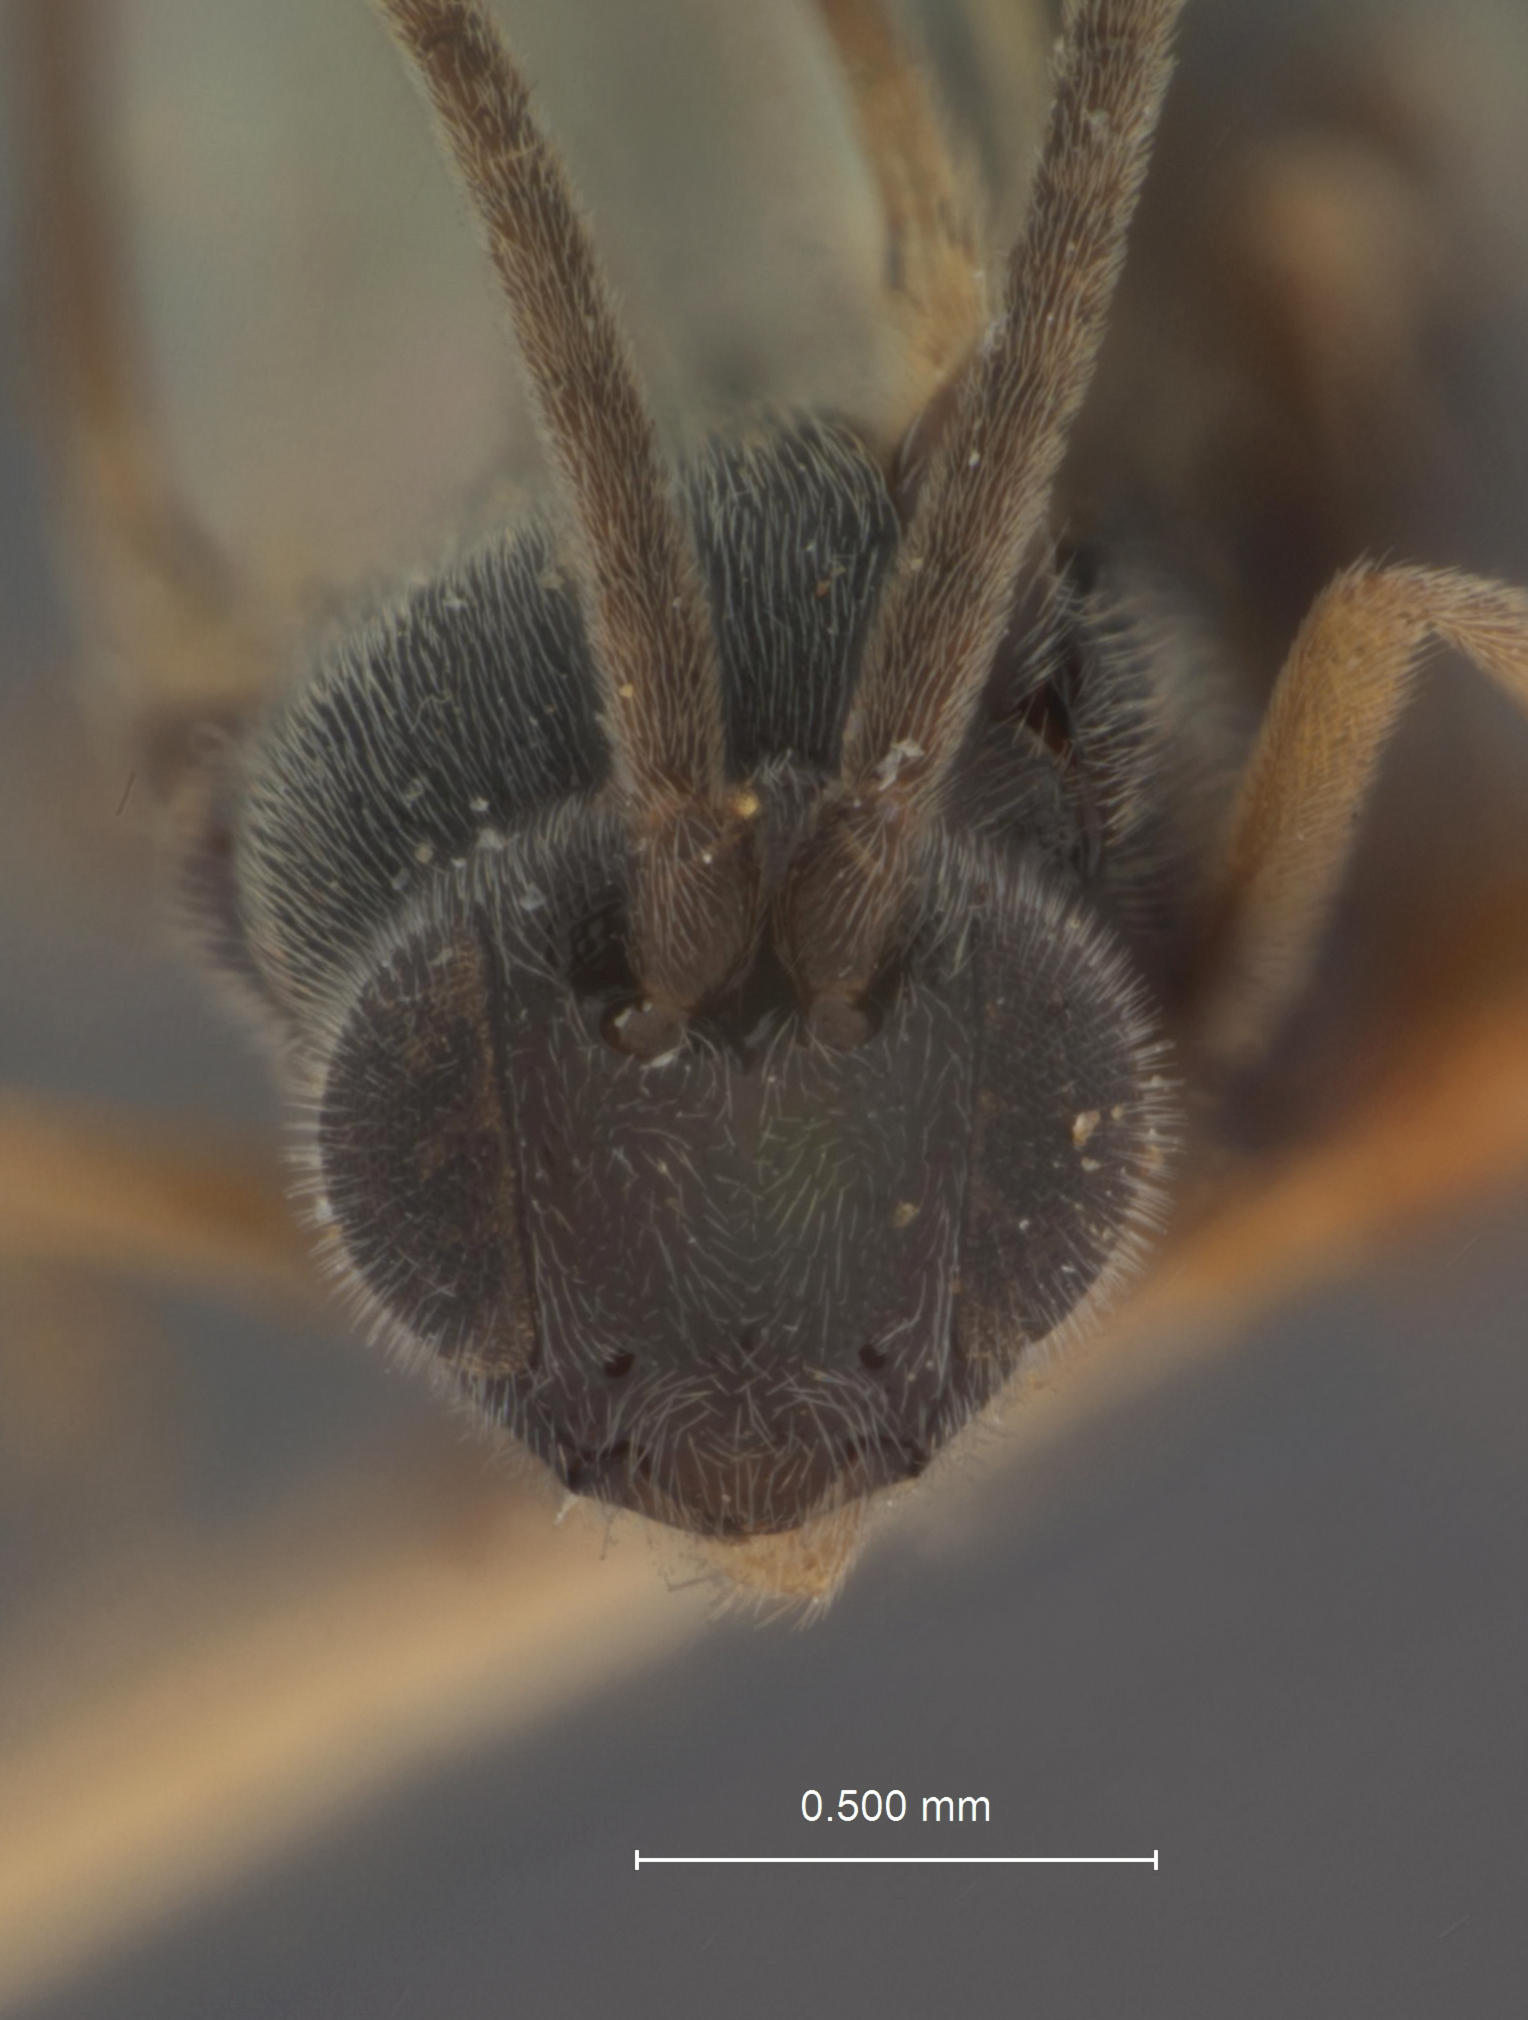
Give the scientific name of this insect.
Apanteles orus
